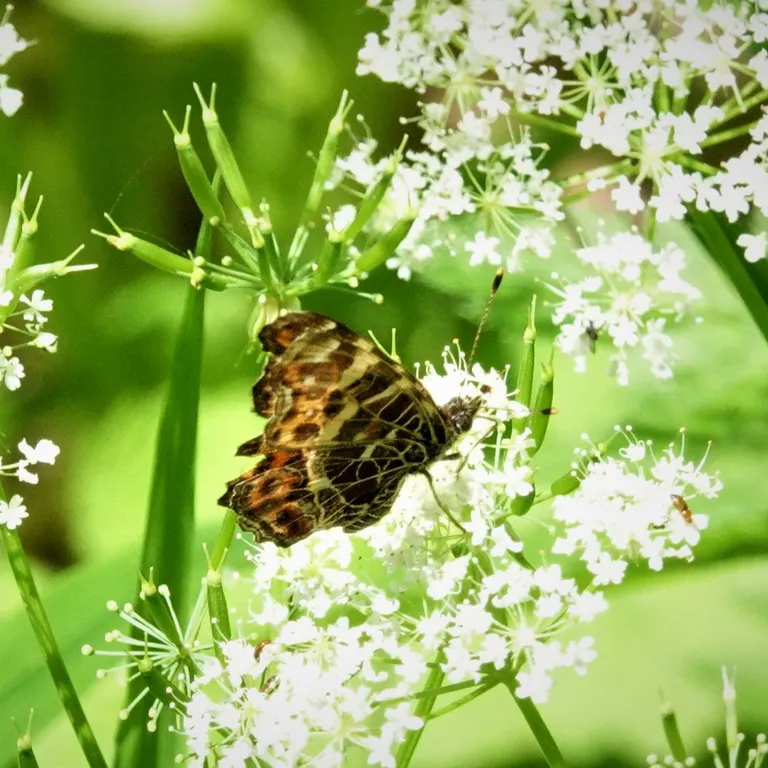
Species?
Araschnia levana
